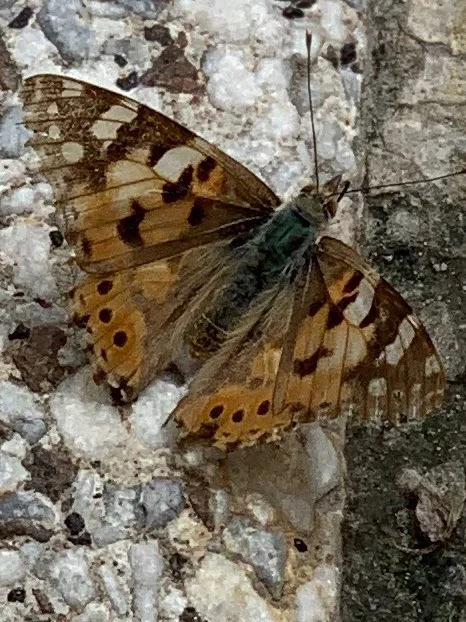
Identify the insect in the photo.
Vanessa cardui
